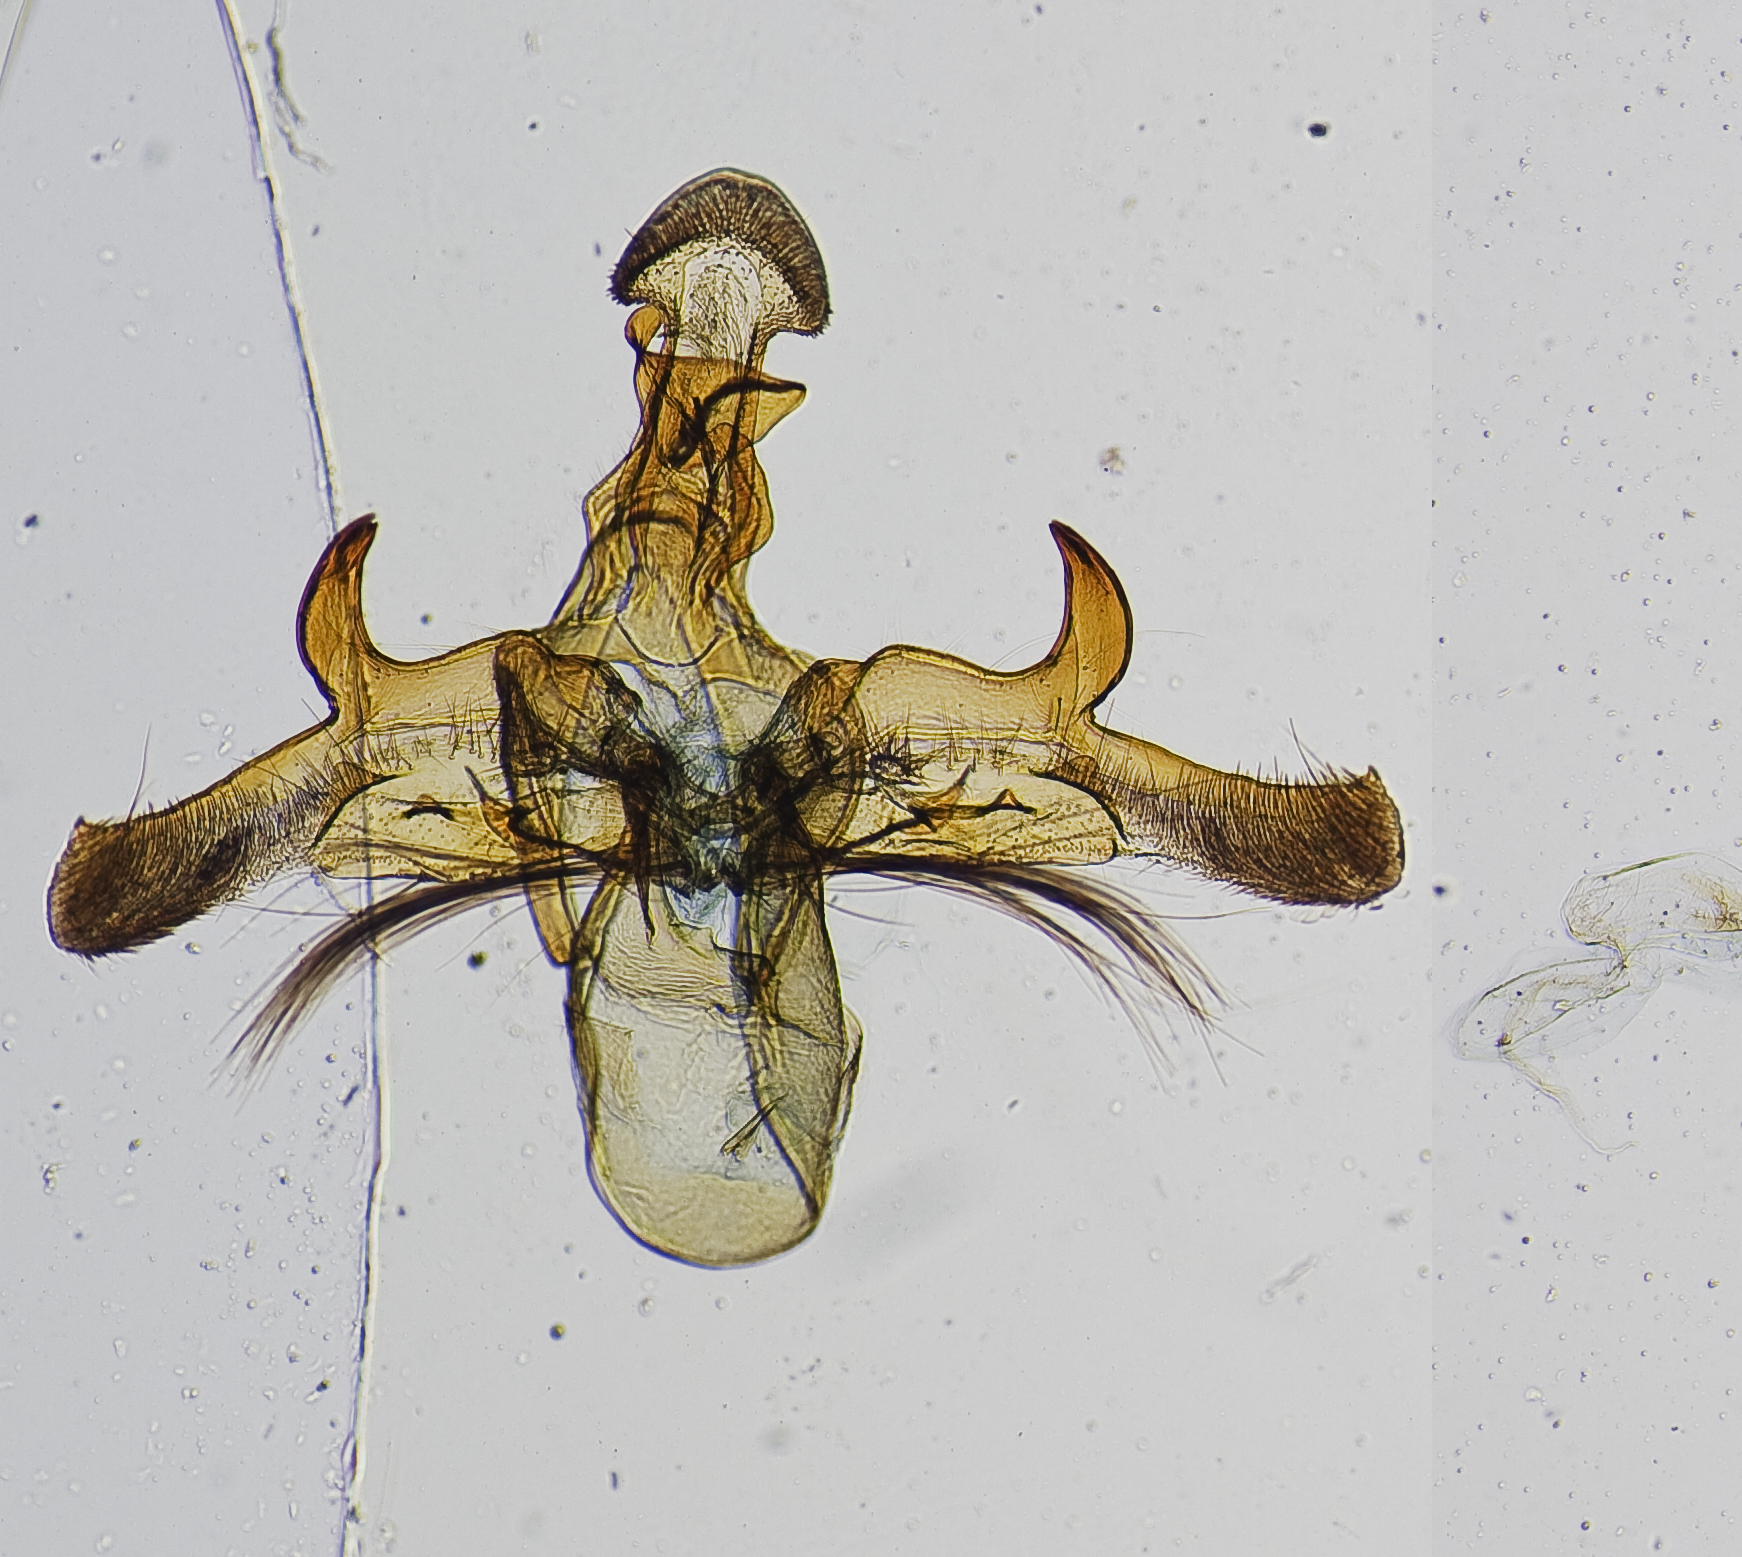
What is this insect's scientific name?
Nefundella xalapensis
